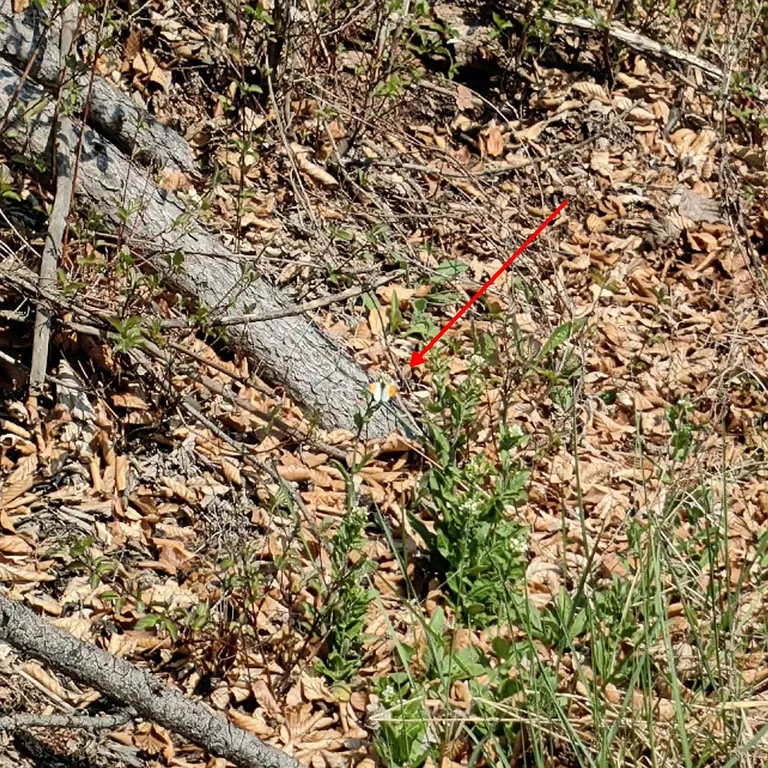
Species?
Anthocharis cardamines
